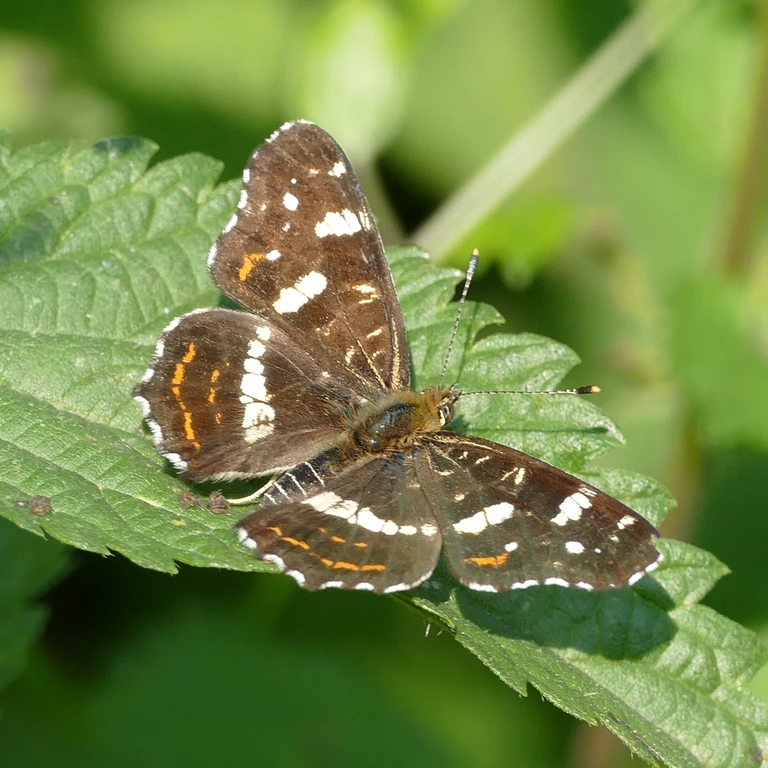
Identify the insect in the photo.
Araschnia levana
